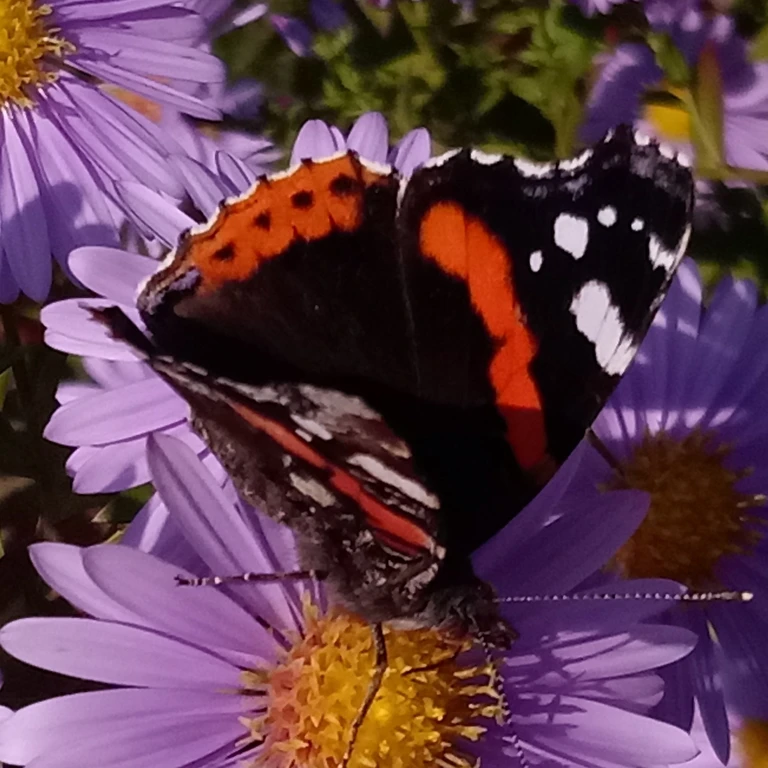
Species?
Vanessa atalanta
